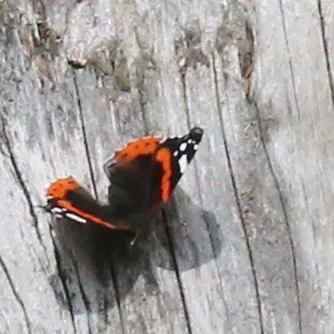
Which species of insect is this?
Vanessa atalanta
